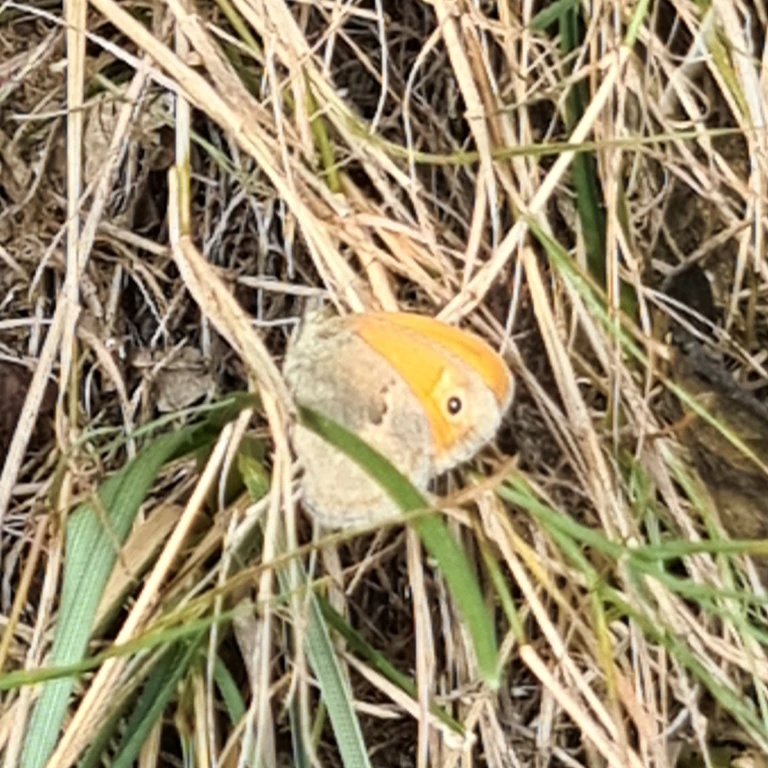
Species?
Coenonympha pamphilus
